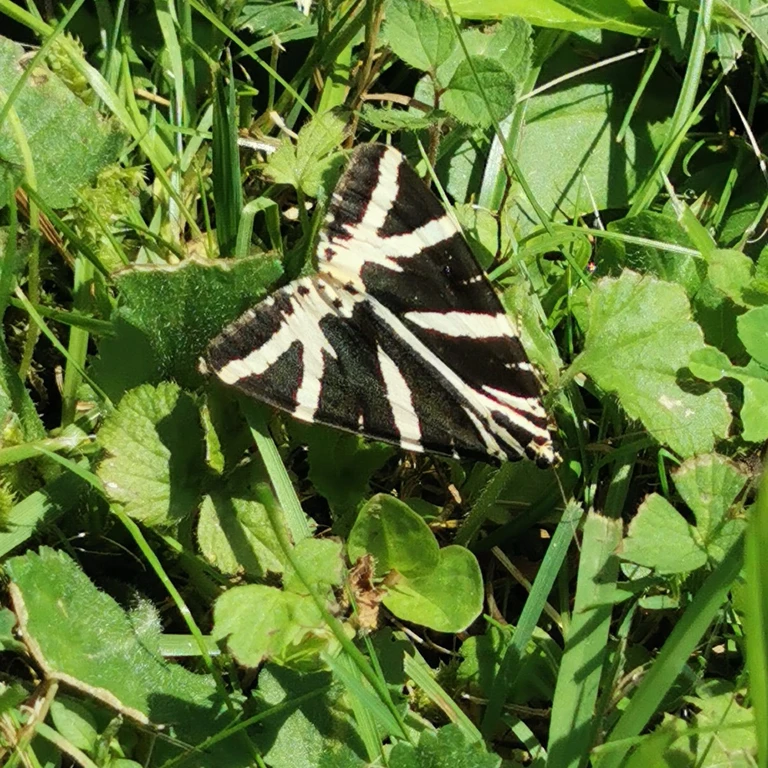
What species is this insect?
Euplagia quadripunctaria
